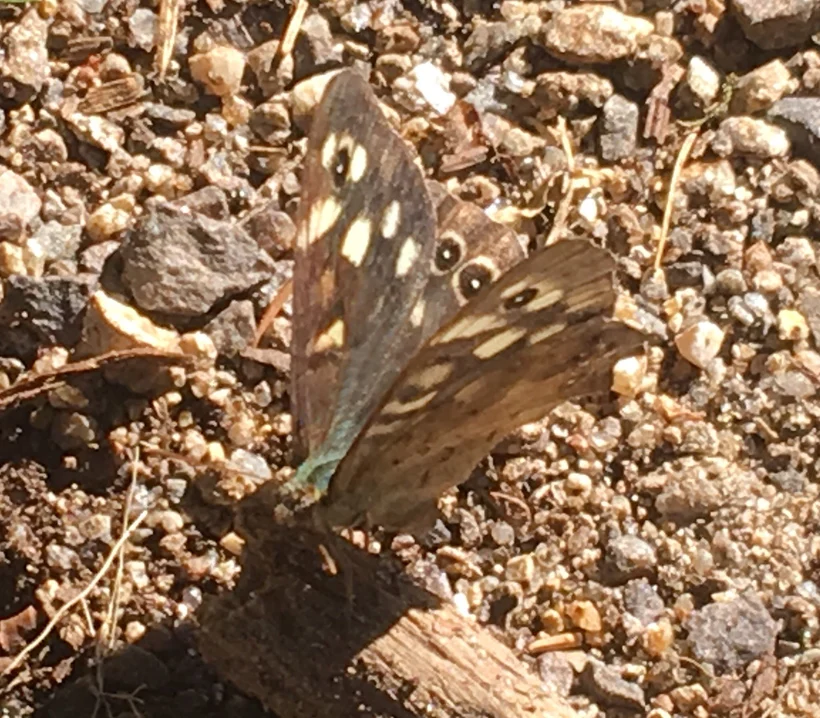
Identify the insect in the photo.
Pararge aegeria
